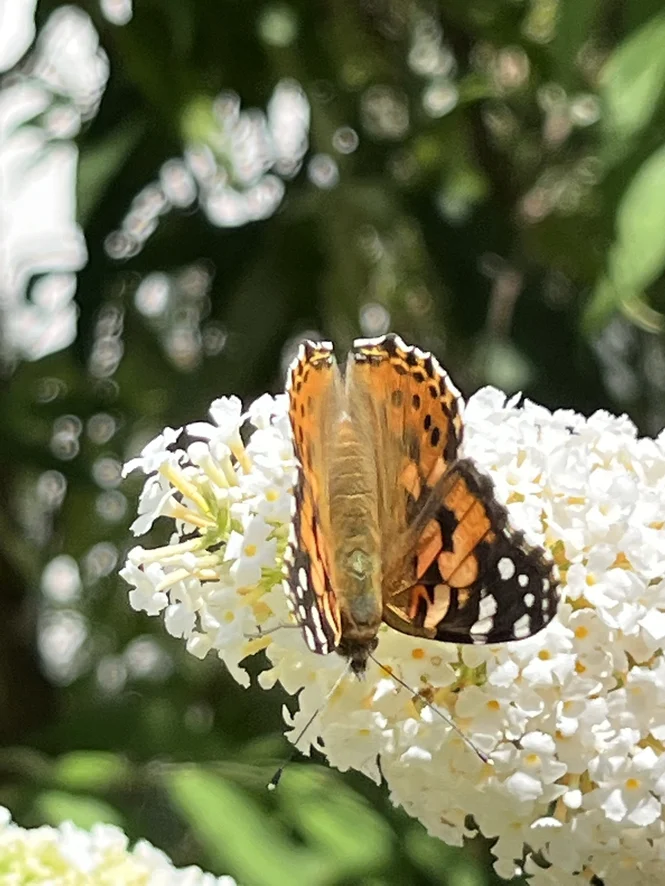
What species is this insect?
Vanessa cardui
